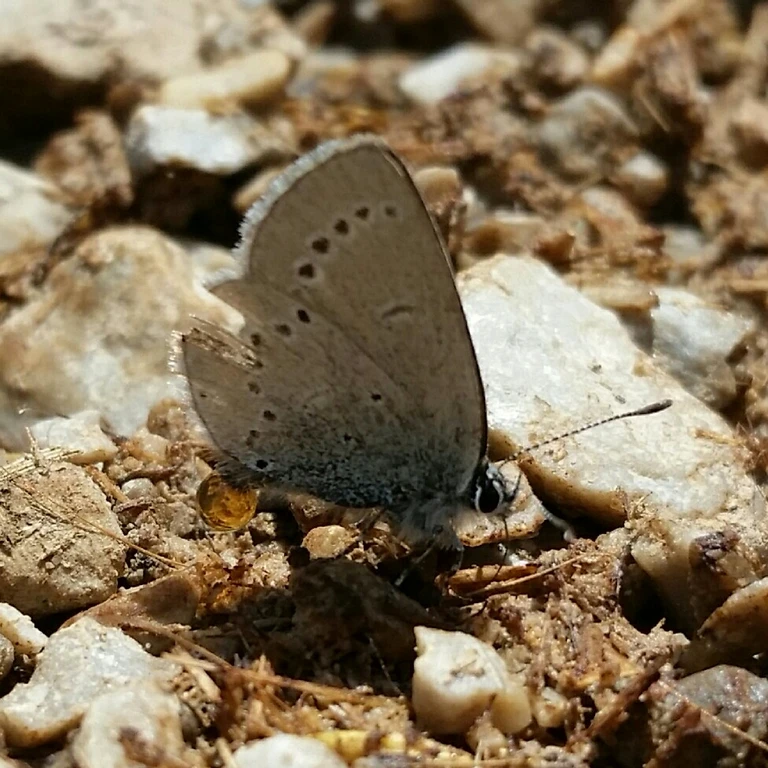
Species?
Cyaniris semiargus
